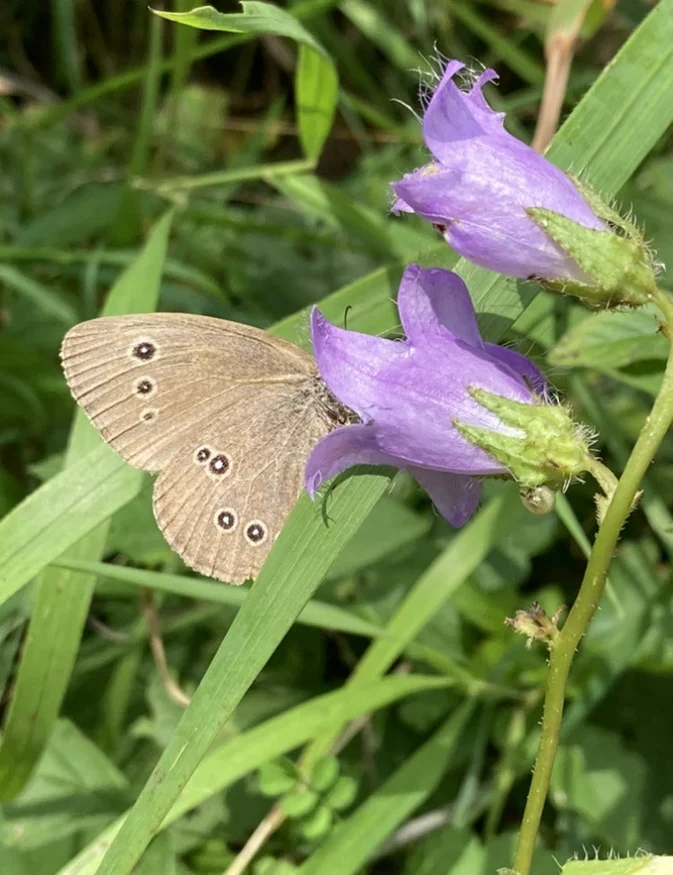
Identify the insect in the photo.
Aphantopus hyperantus
